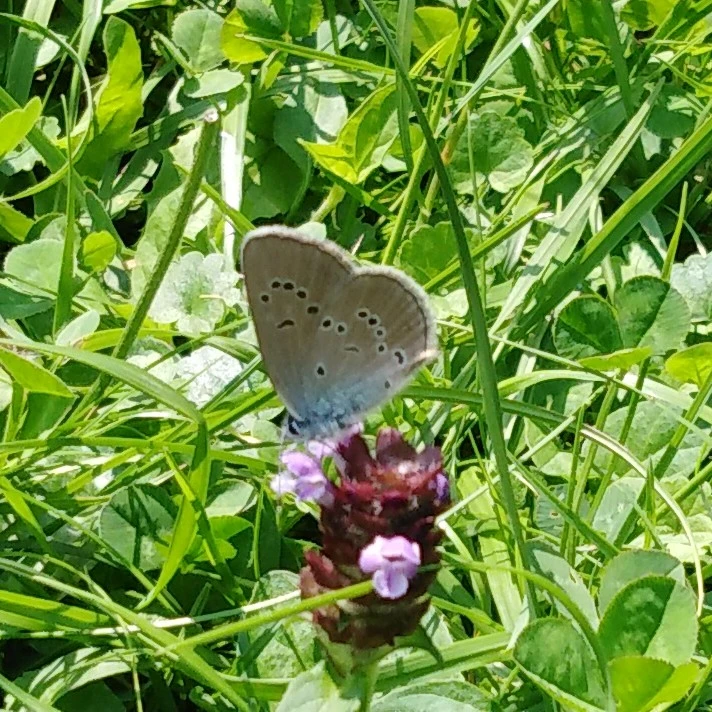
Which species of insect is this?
Cyaniris semiargus
